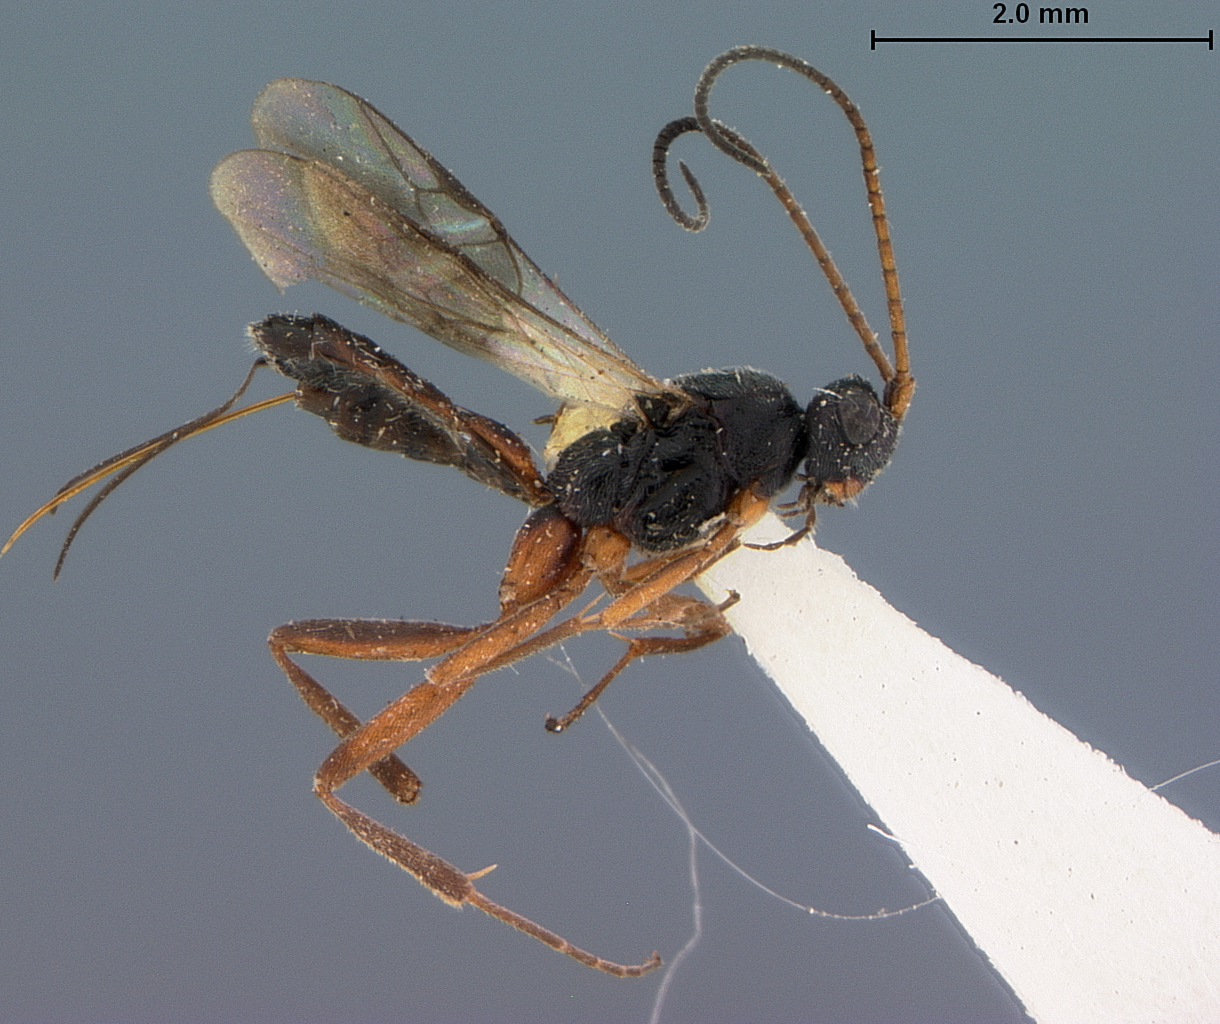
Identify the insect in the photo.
Orgilus agresitis
